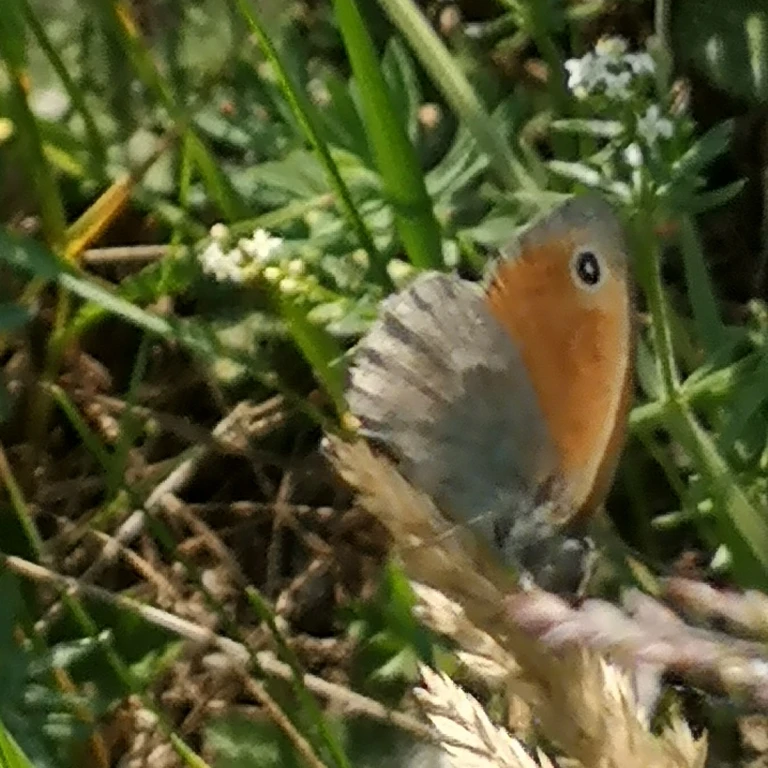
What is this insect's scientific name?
Coenonympha pamphilus
